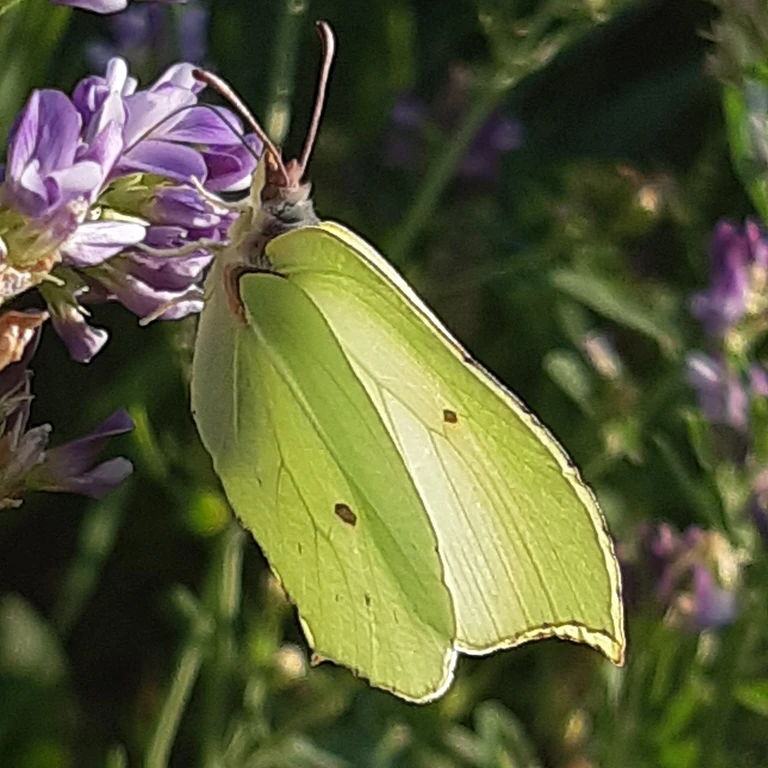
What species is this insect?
Gonepteryx rhamni
